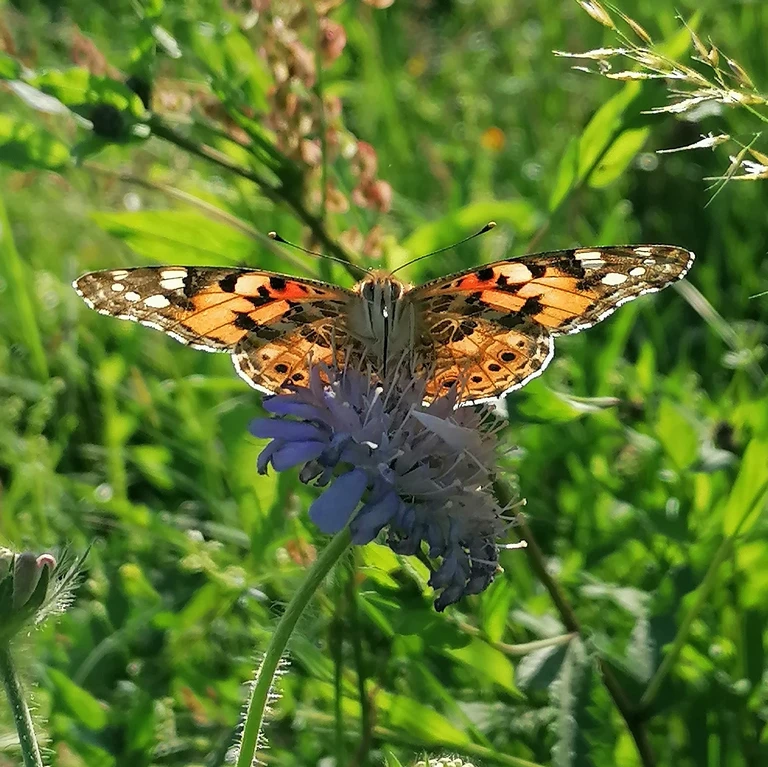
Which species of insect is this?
Vanessa cardui
